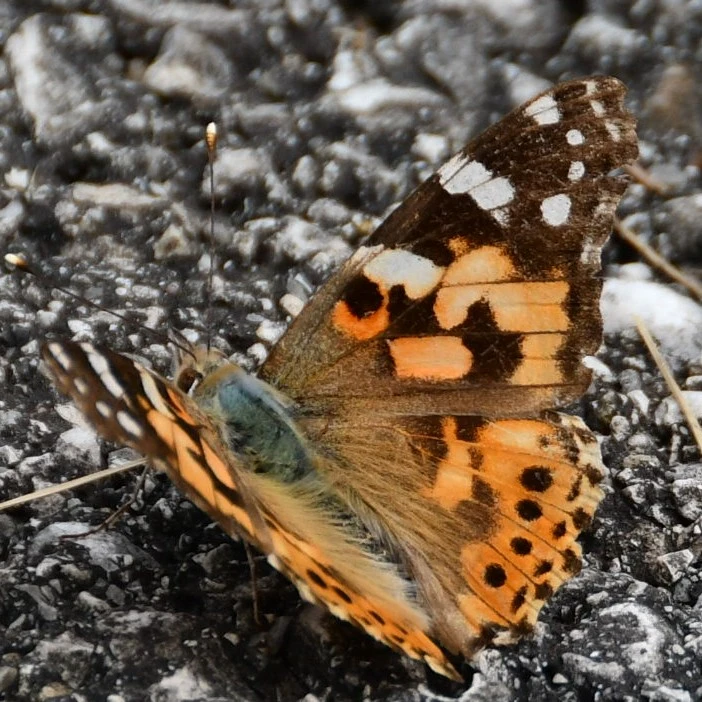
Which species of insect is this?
Vanessa cardui
